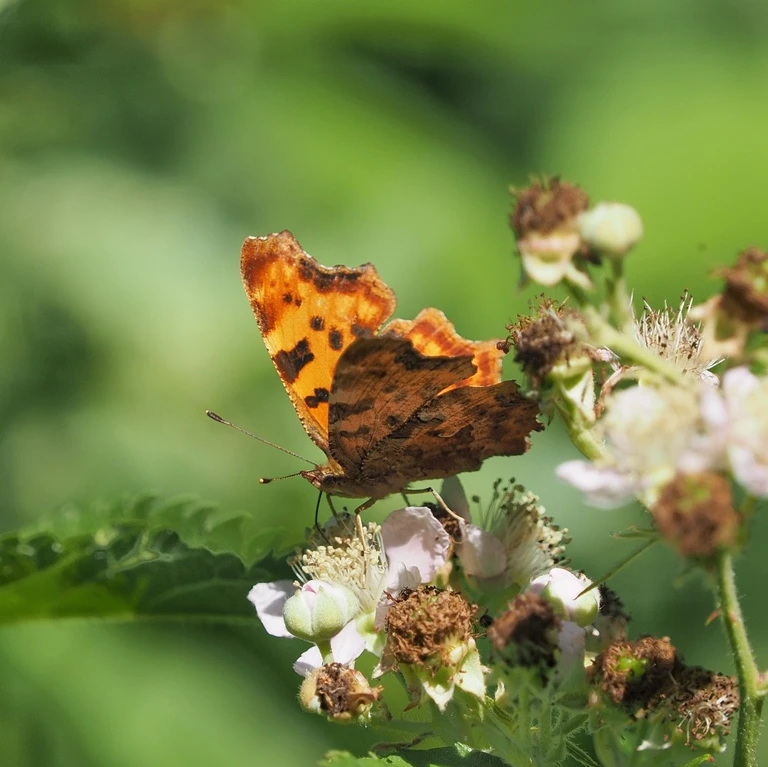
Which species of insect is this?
Polygonia c-album
